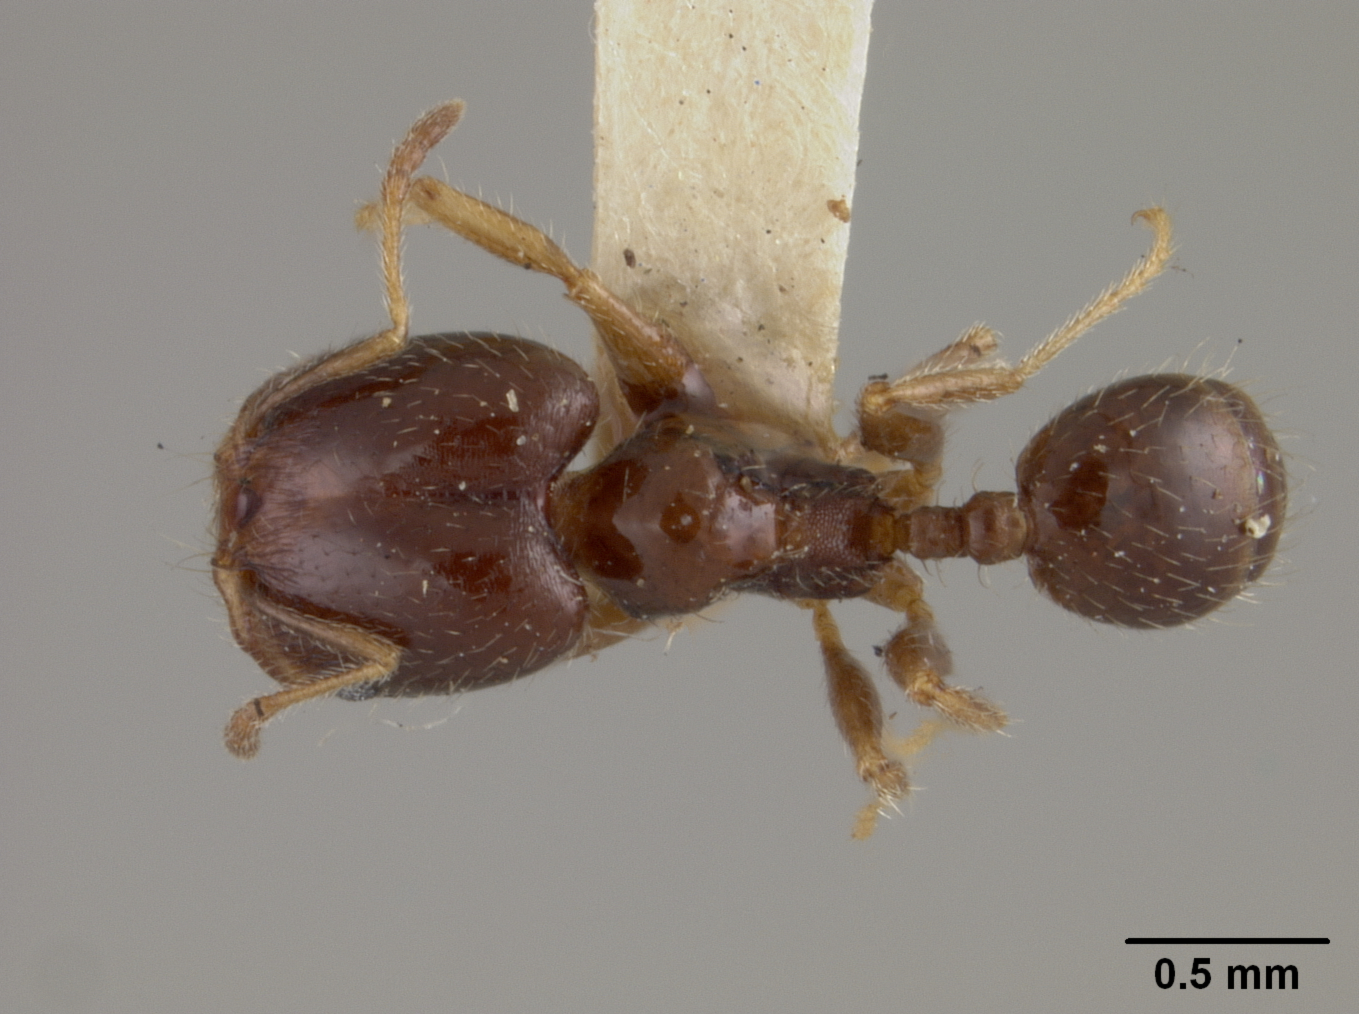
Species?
Pheidole carbonaria
